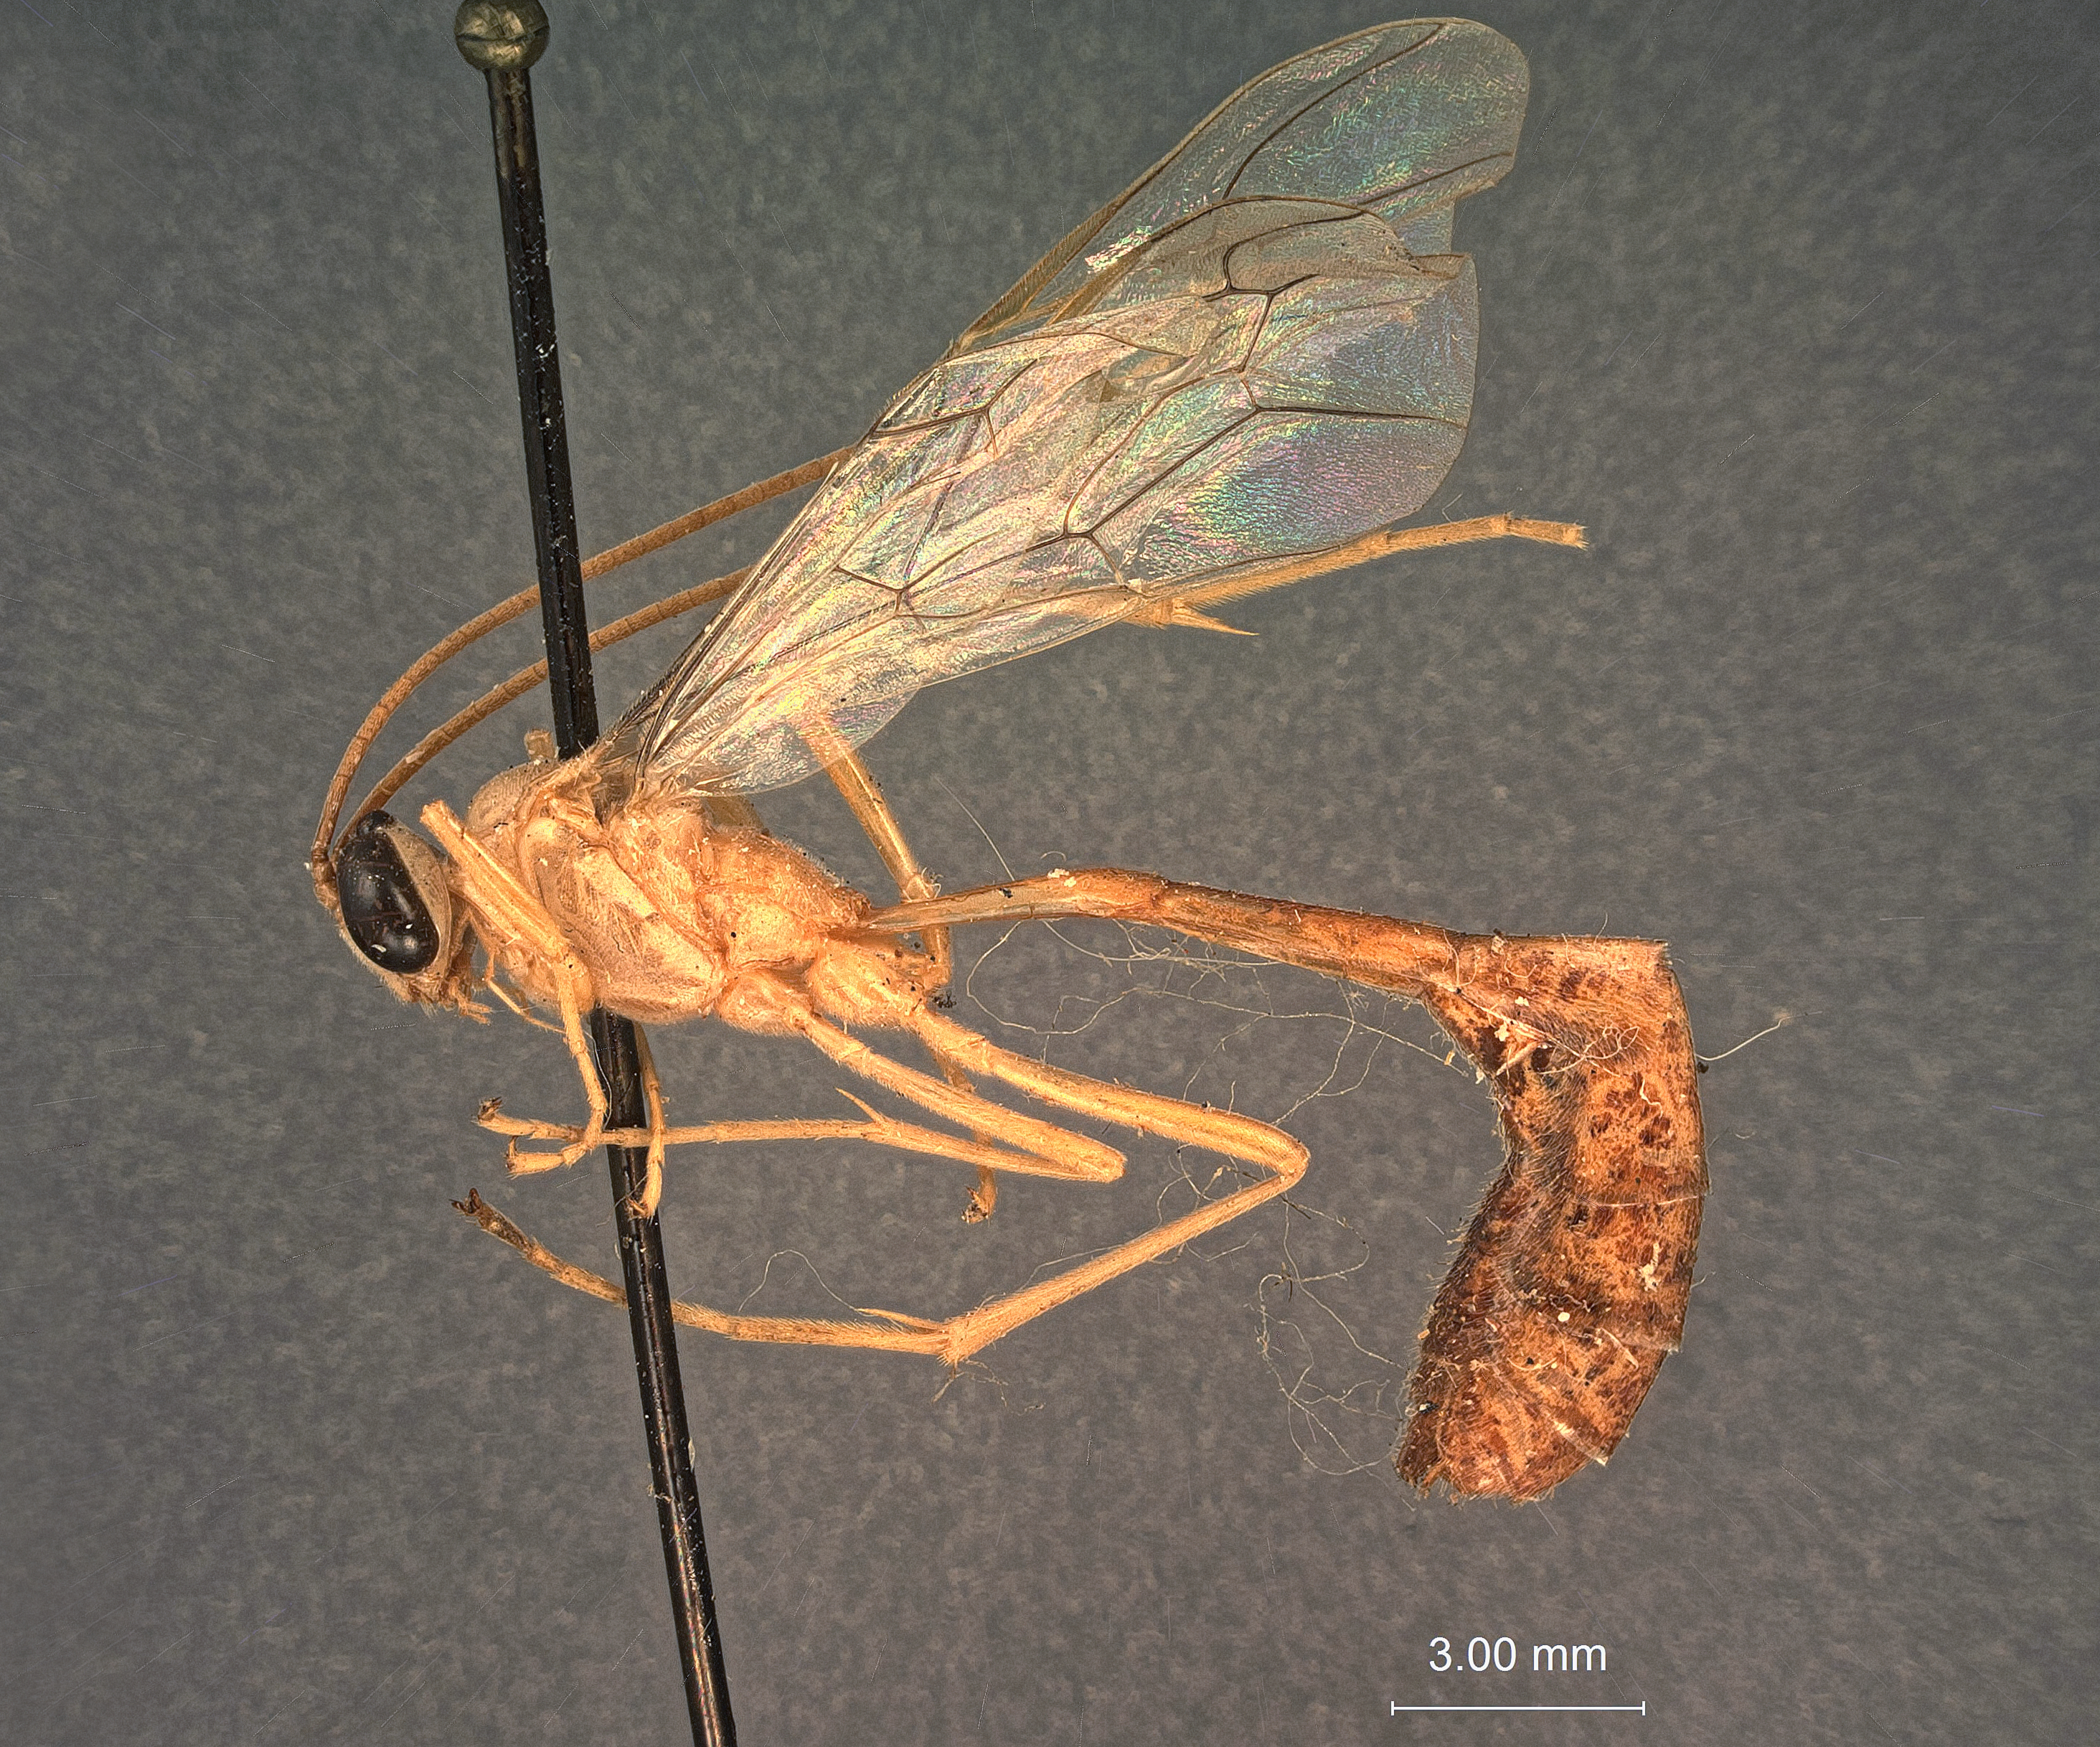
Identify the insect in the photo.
Enicospilus ashbyi
